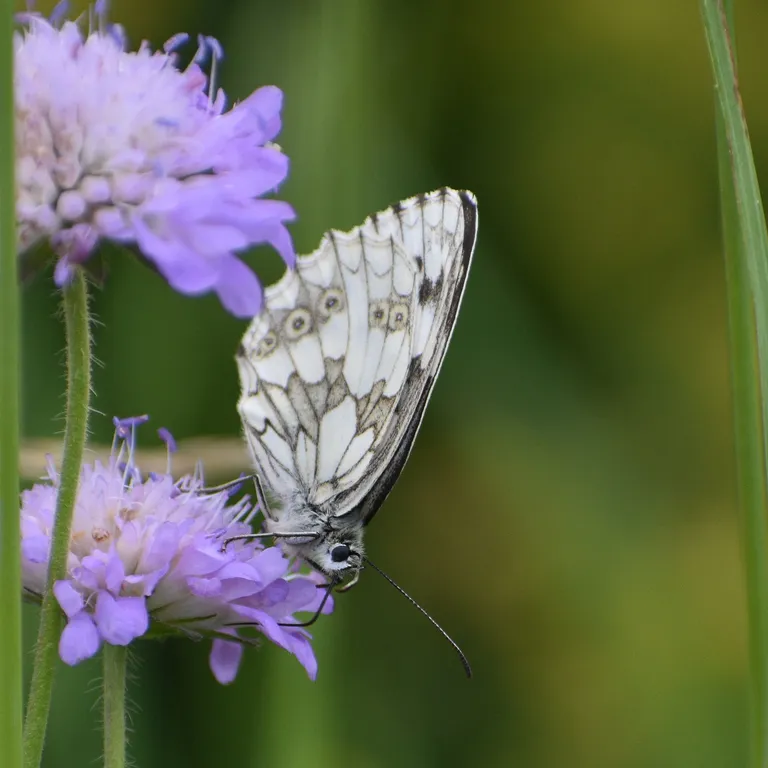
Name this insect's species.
Melanargia galathea
